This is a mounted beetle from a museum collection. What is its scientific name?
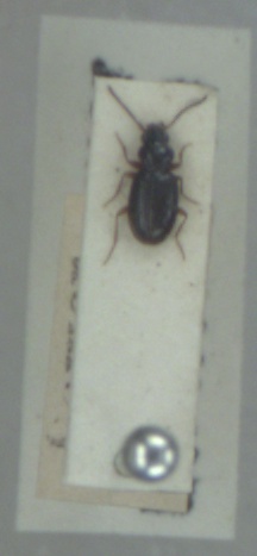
Bembidion gilvipes
